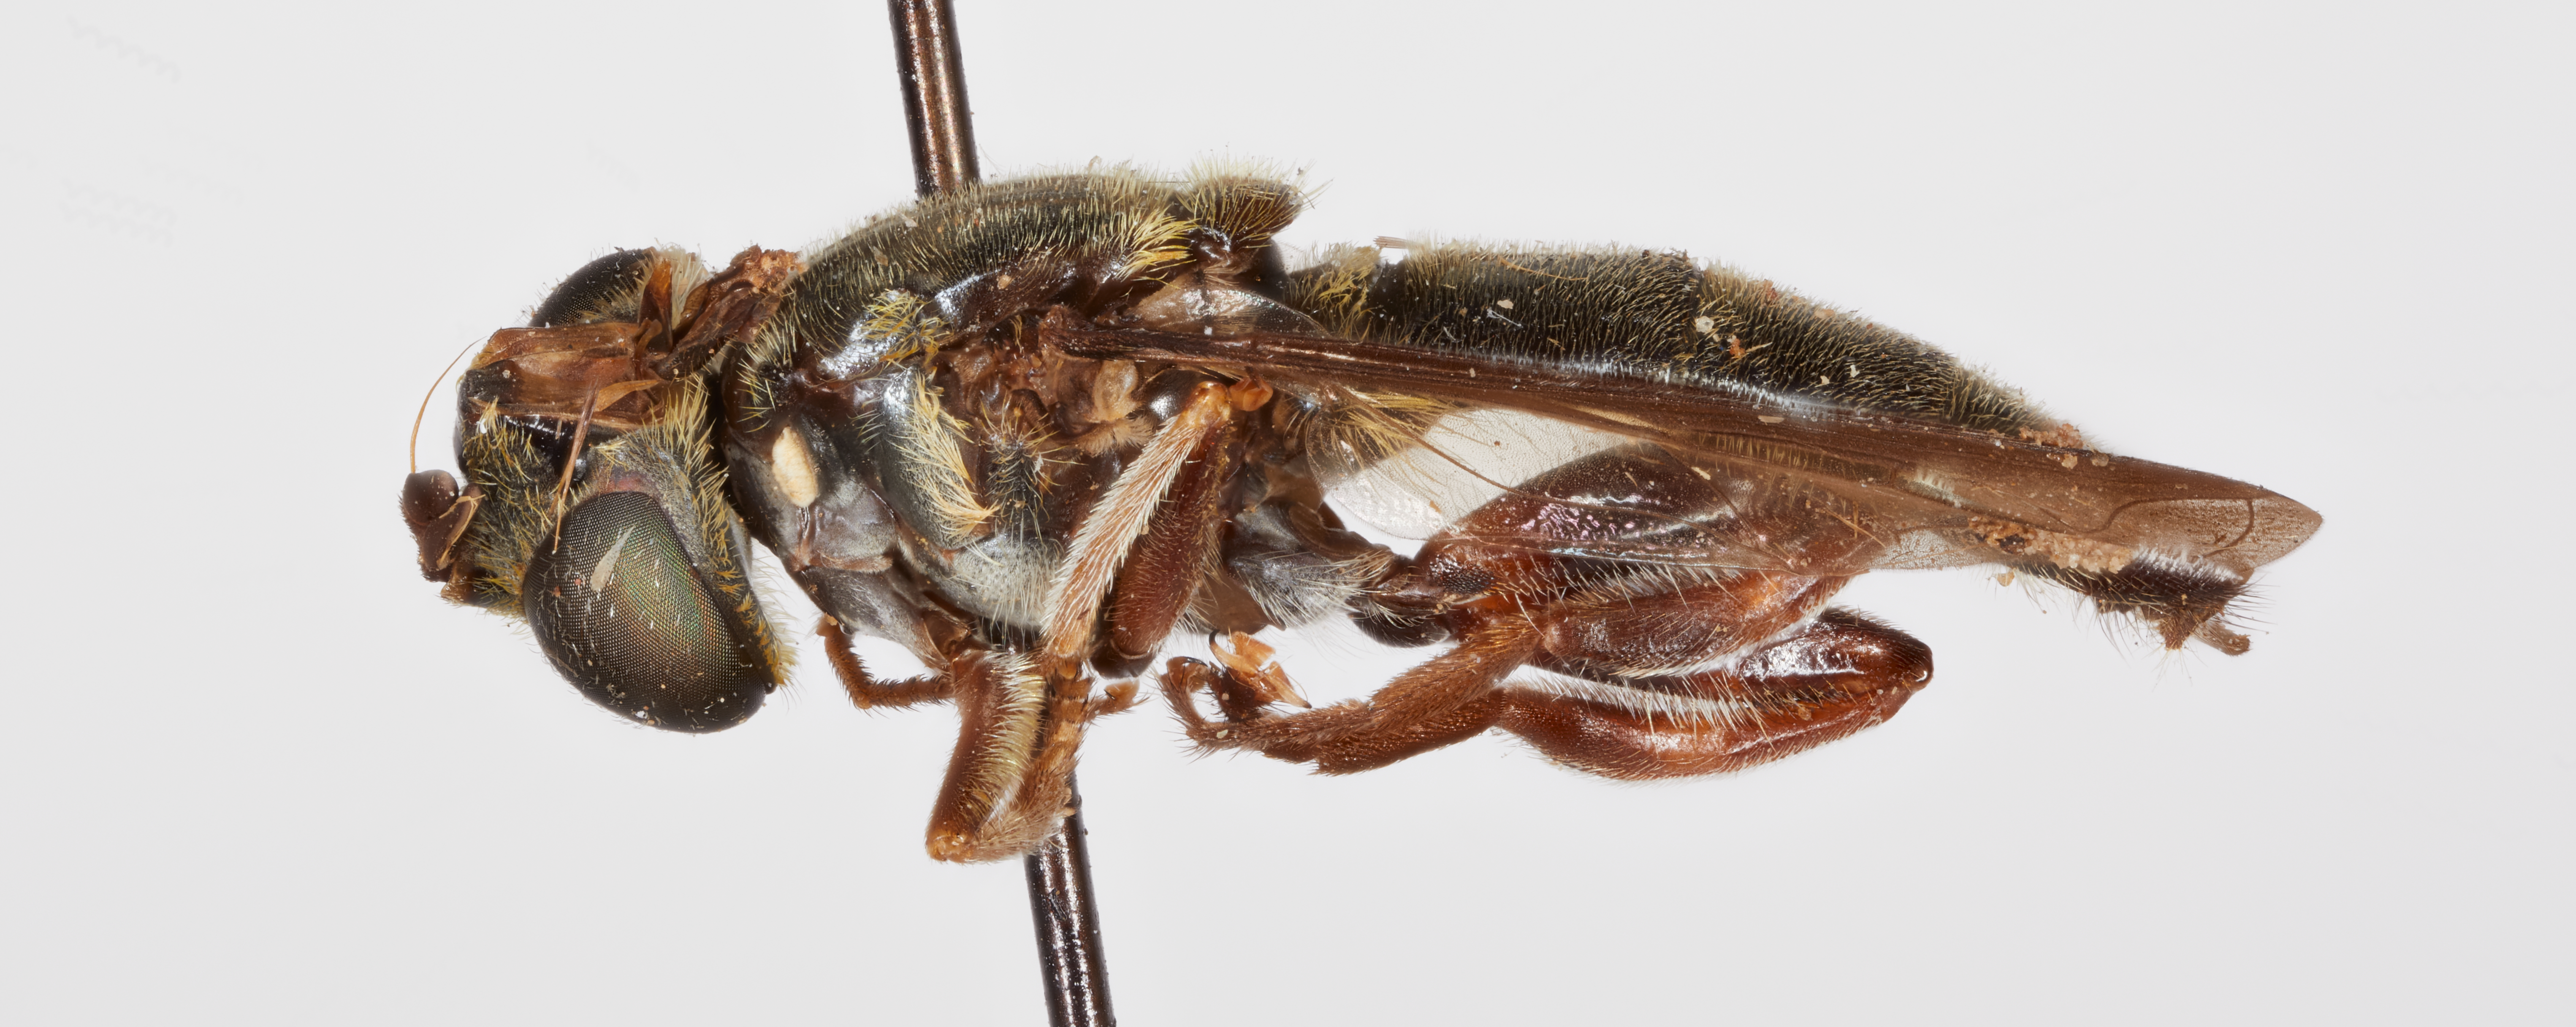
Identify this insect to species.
Quichuana knabi
